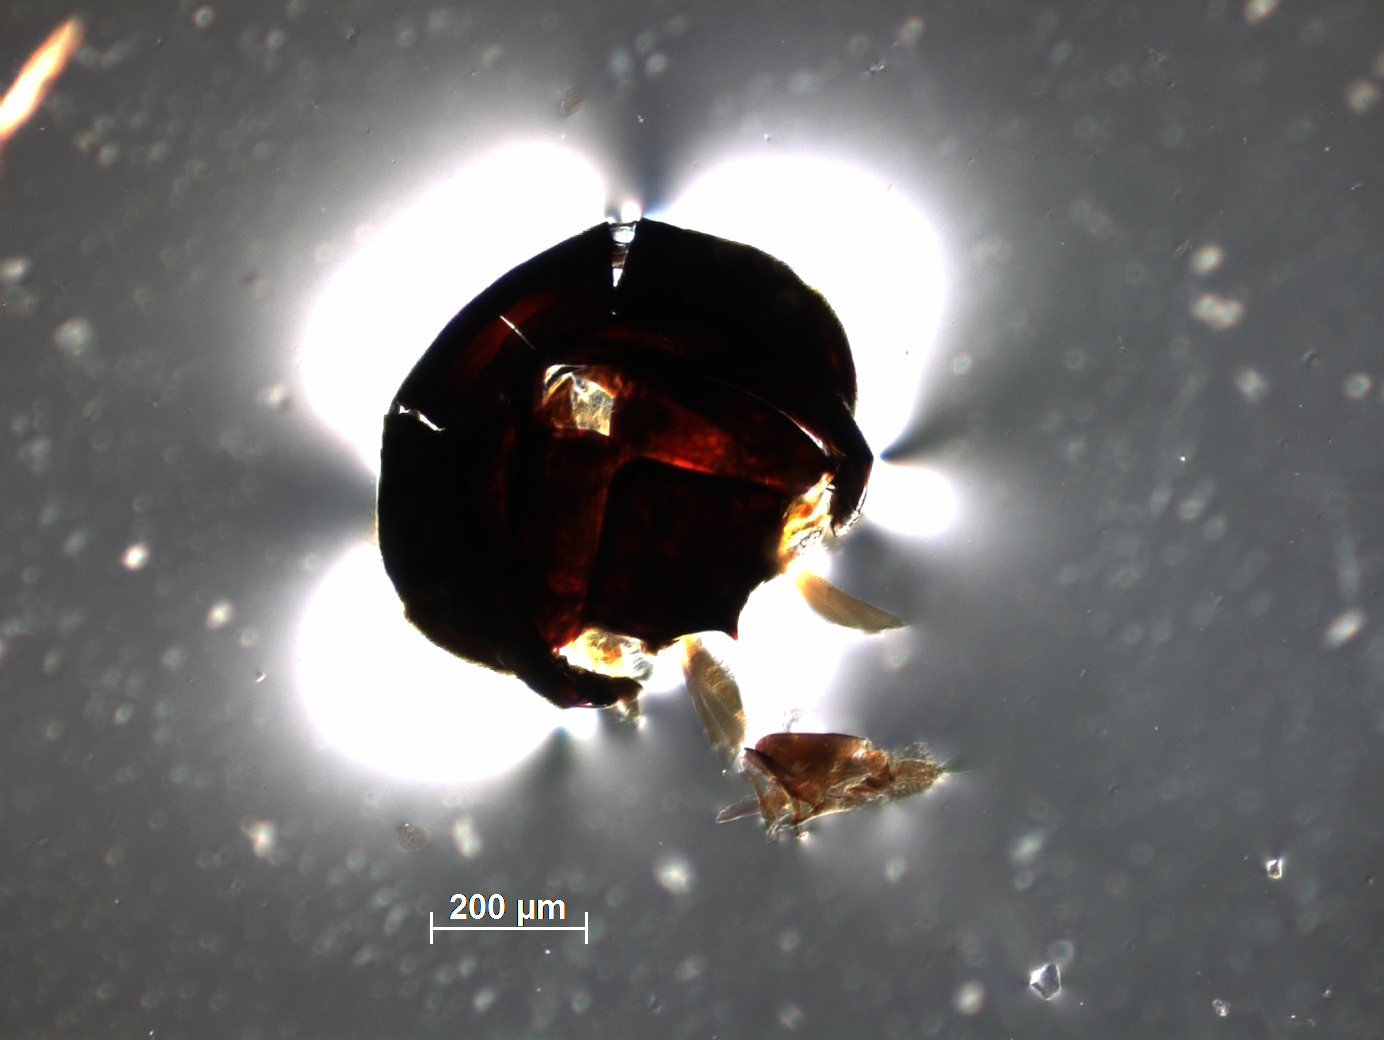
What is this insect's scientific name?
Pachyneuron ahlaensis
